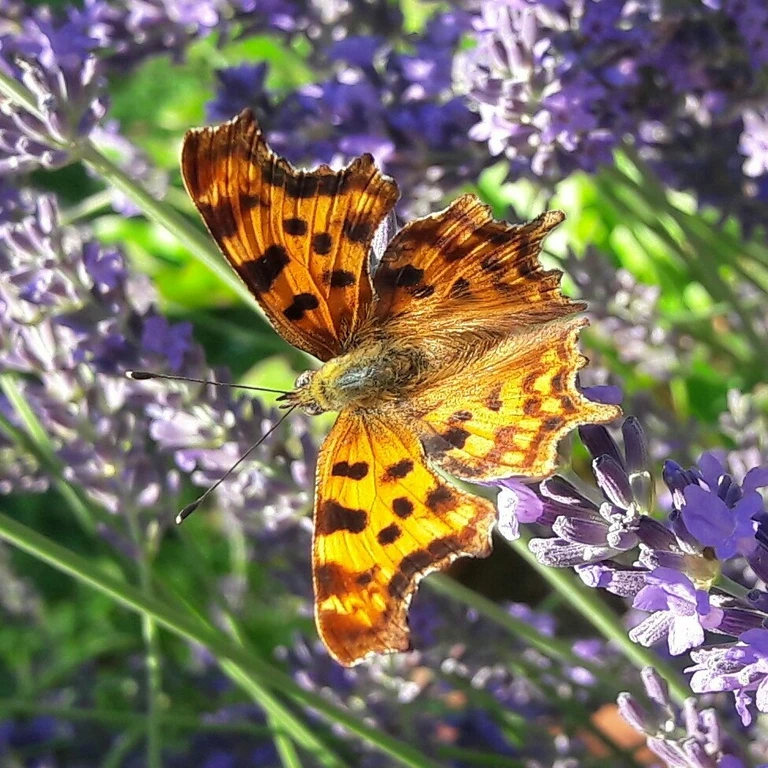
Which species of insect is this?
Polygonia c-album
